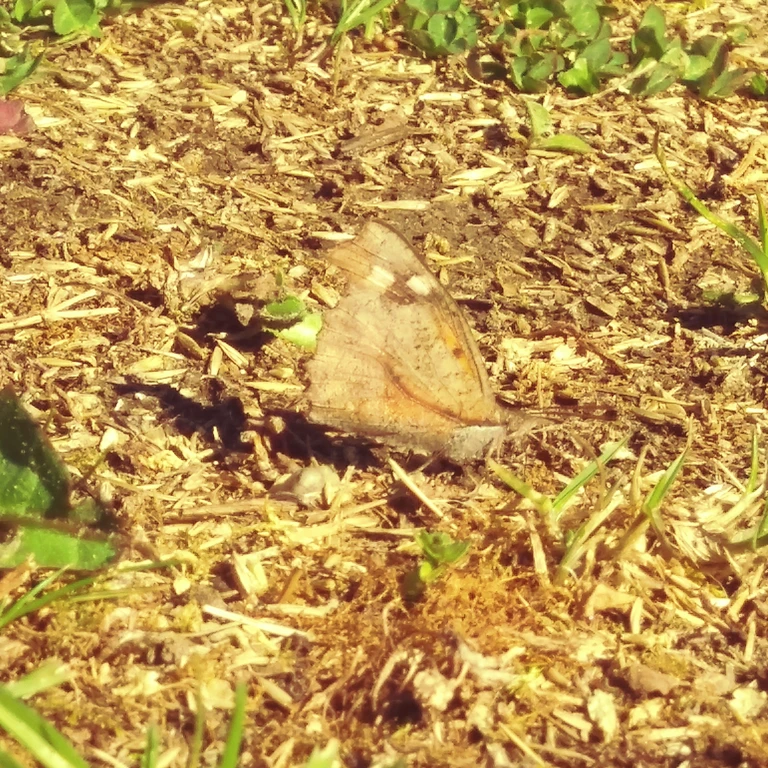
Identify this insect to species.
Libythea celtis
